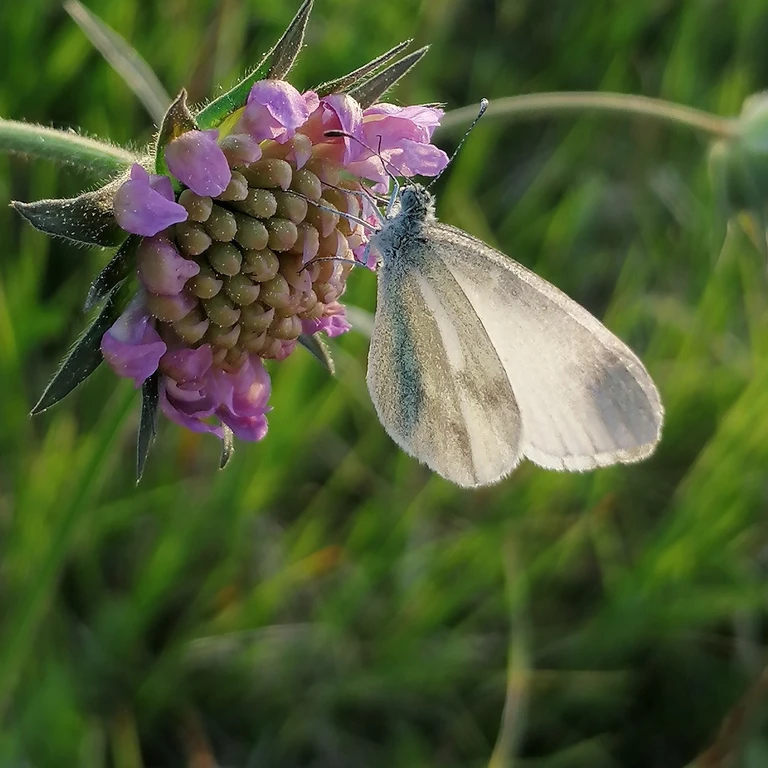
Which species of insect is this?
Leptidea sinapis/juvernica
